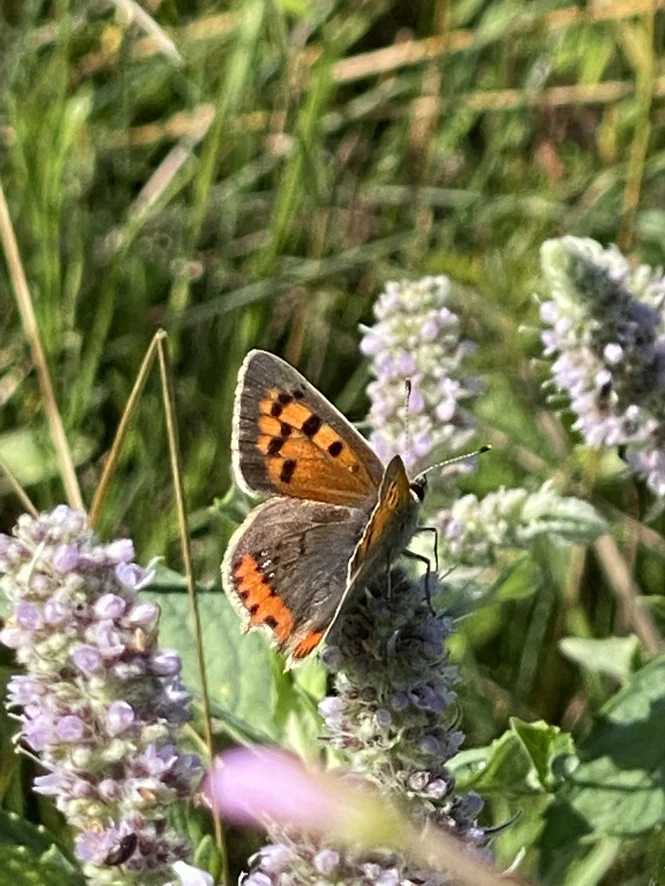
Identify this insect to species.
Lycaena phlaeas
